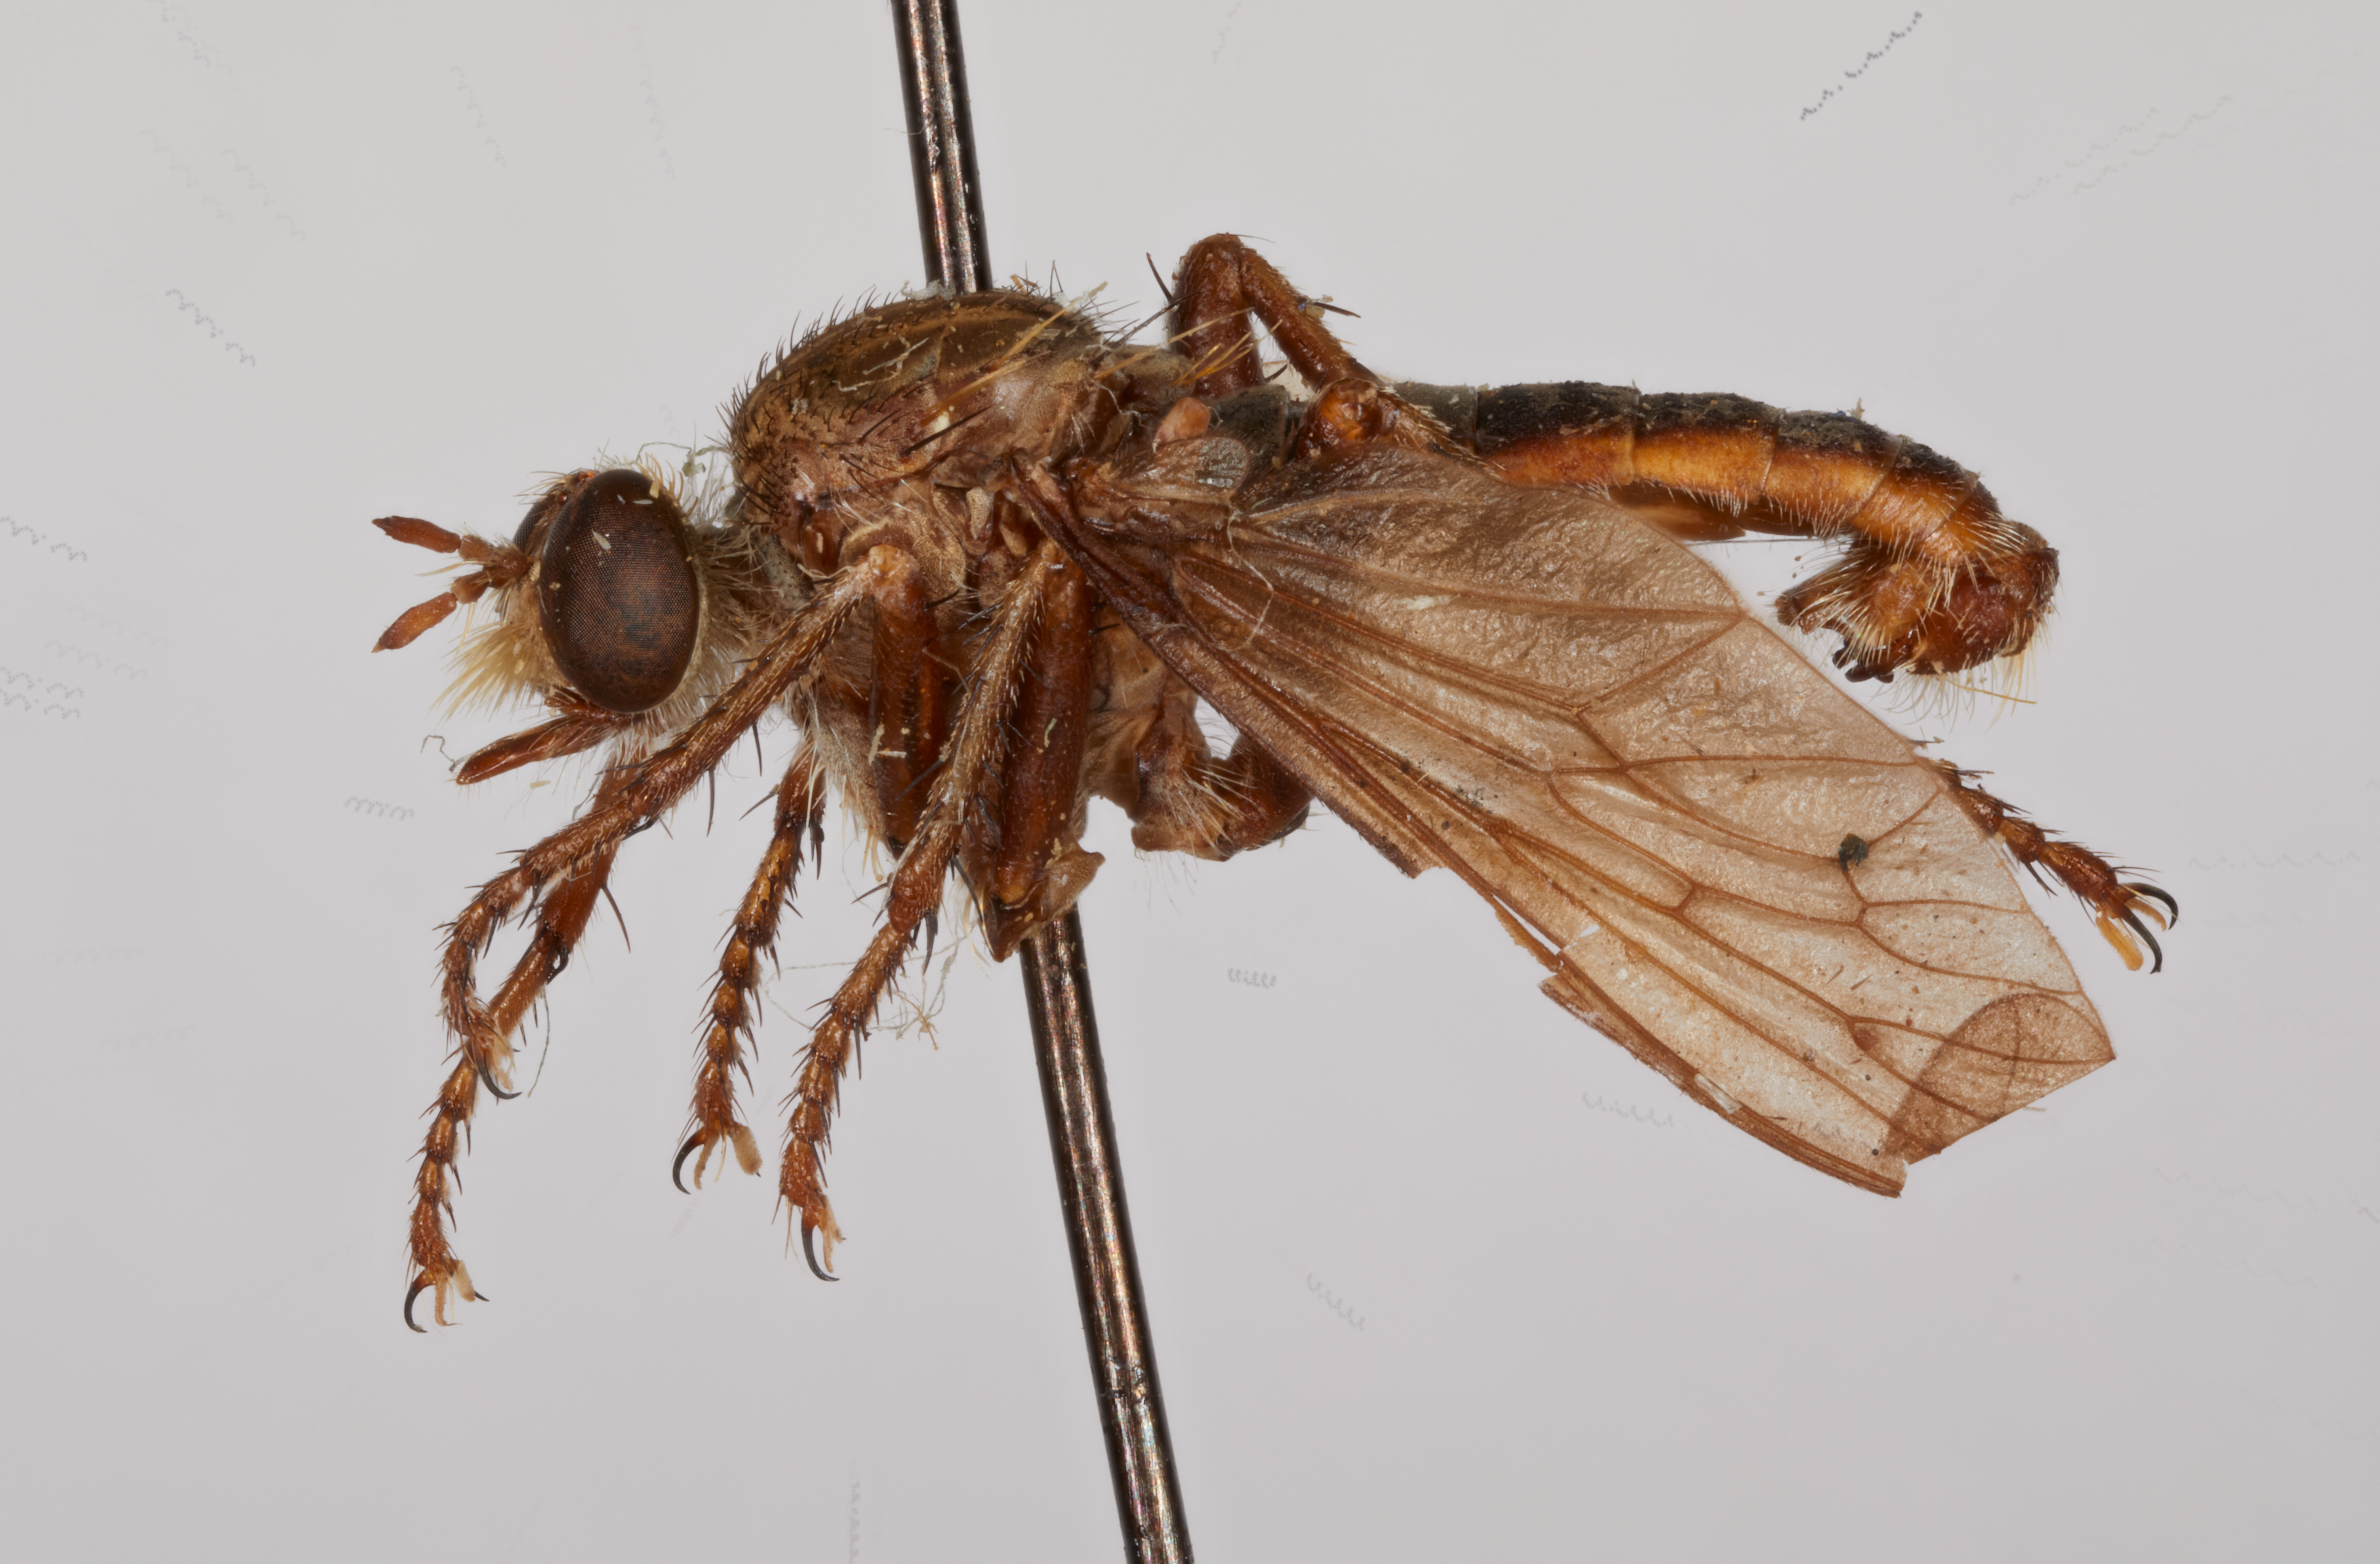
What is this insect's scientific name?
Aphamartania digna
